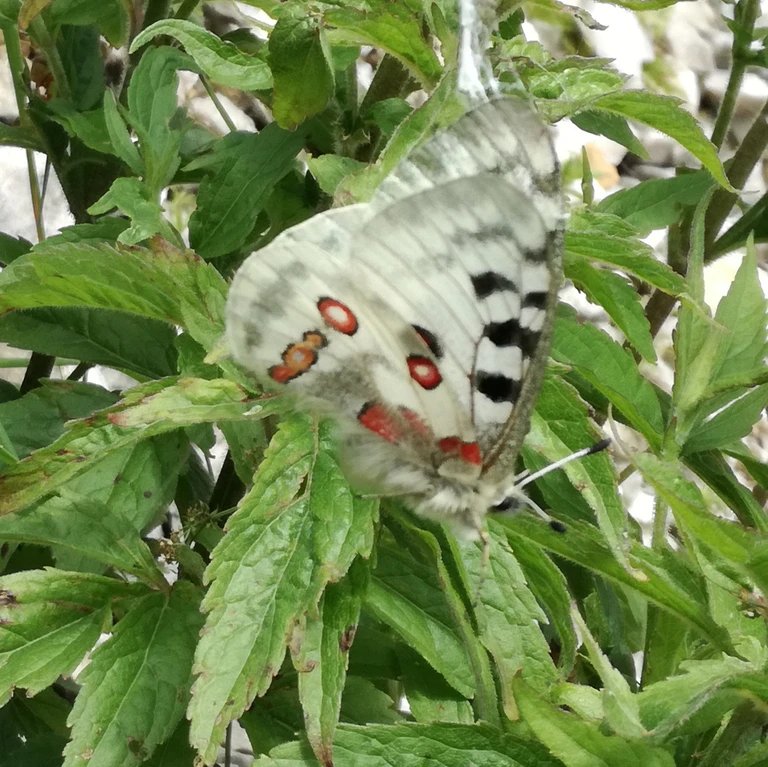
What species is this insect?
Parnassius apollo
